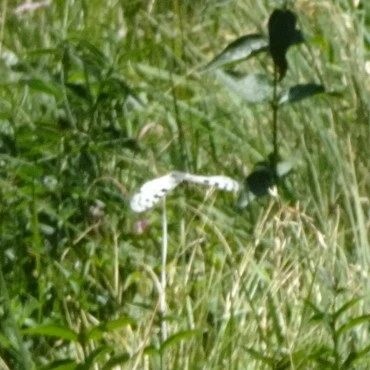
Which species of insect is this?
Parnassius apollo
